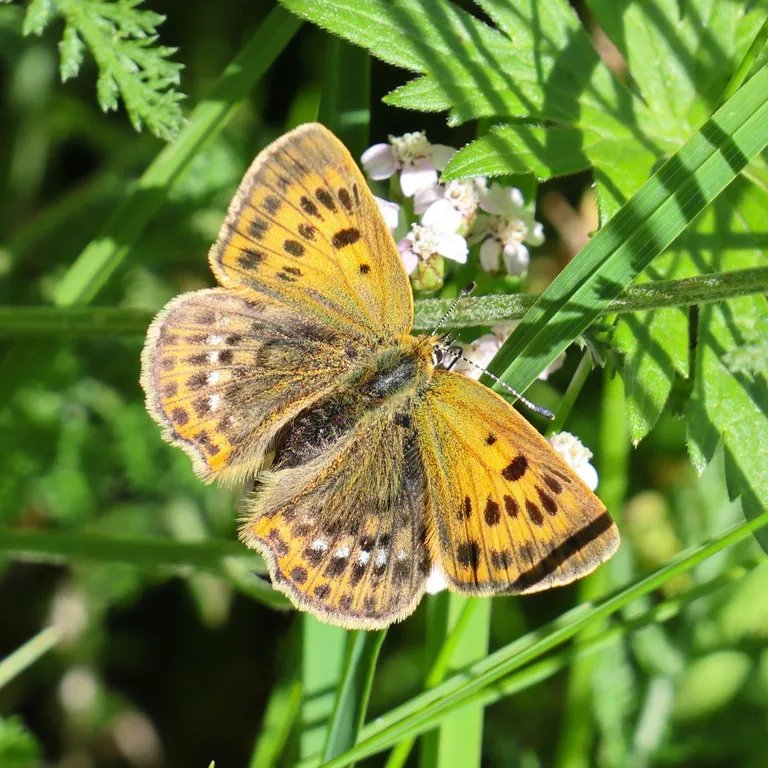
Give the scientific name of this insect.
Lycaena virgaureae
